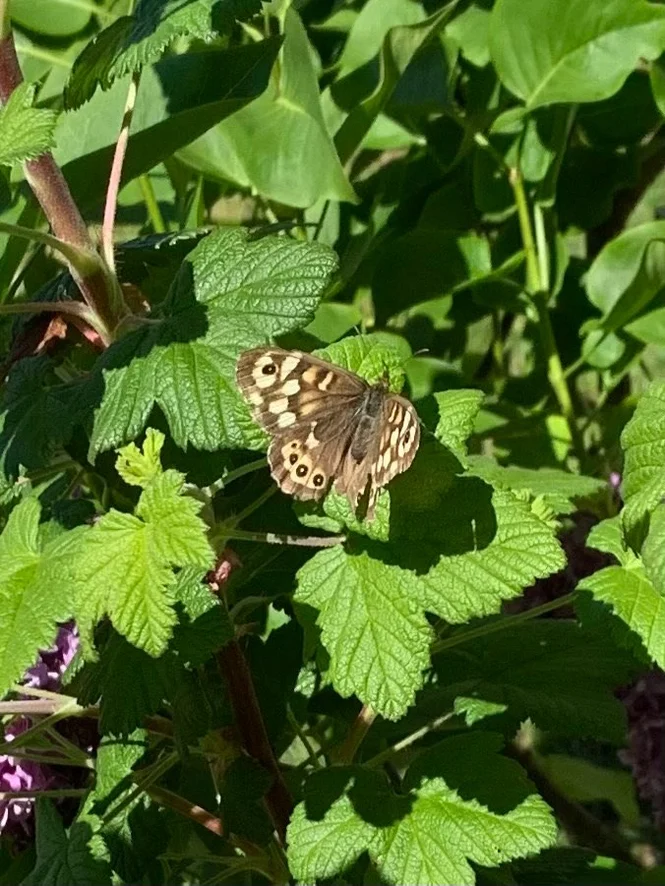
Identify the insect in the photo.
Pararge aegeria
